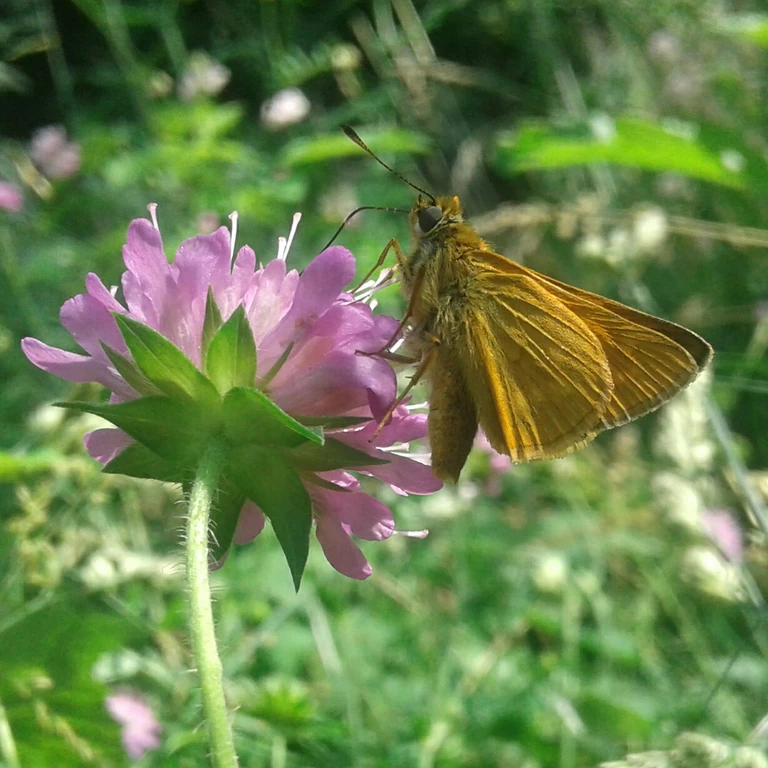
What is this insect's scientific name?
Ochlodes sylvanus (also Ochlodes venata)
